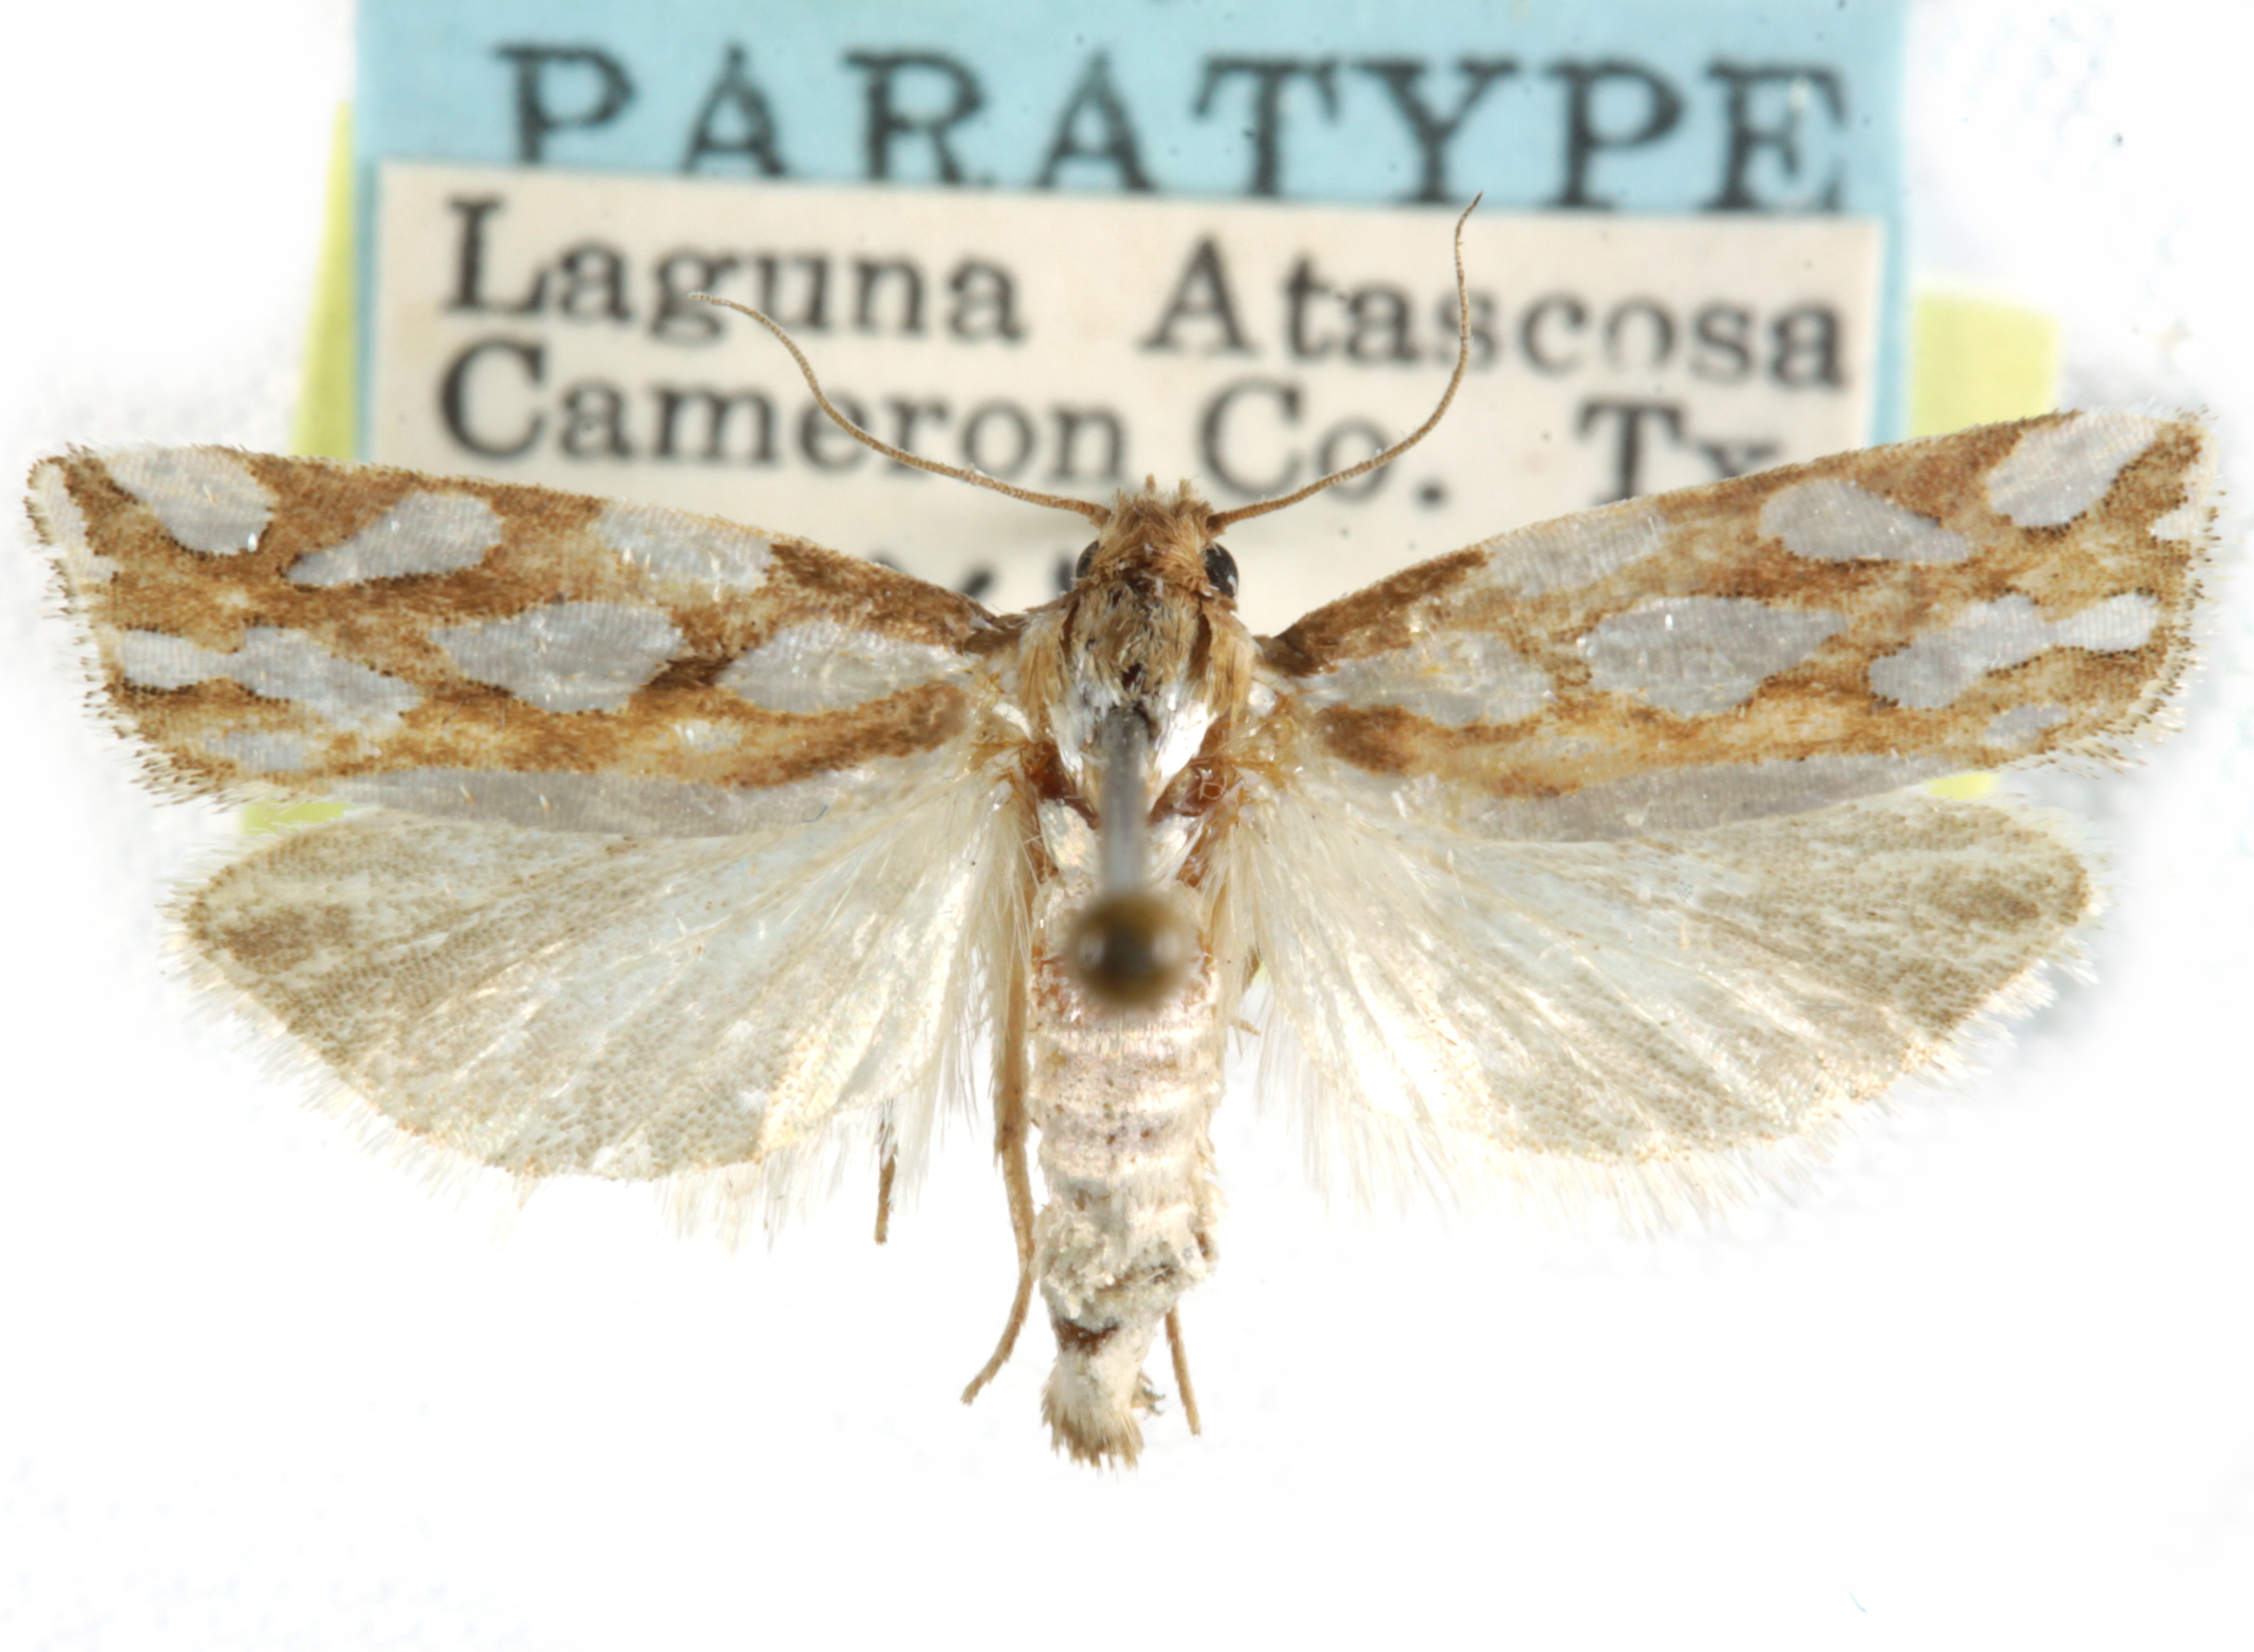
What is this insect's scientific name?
Pelochrista atascosana
